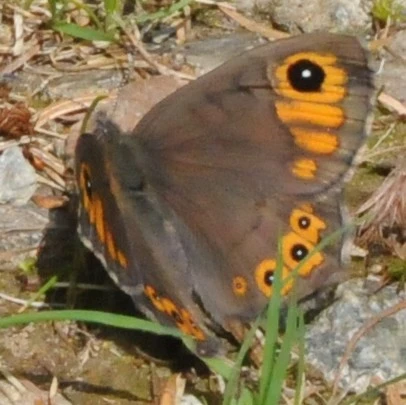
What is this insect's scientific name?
Lasiommata petropolitana (also Pararge petropolitana)
